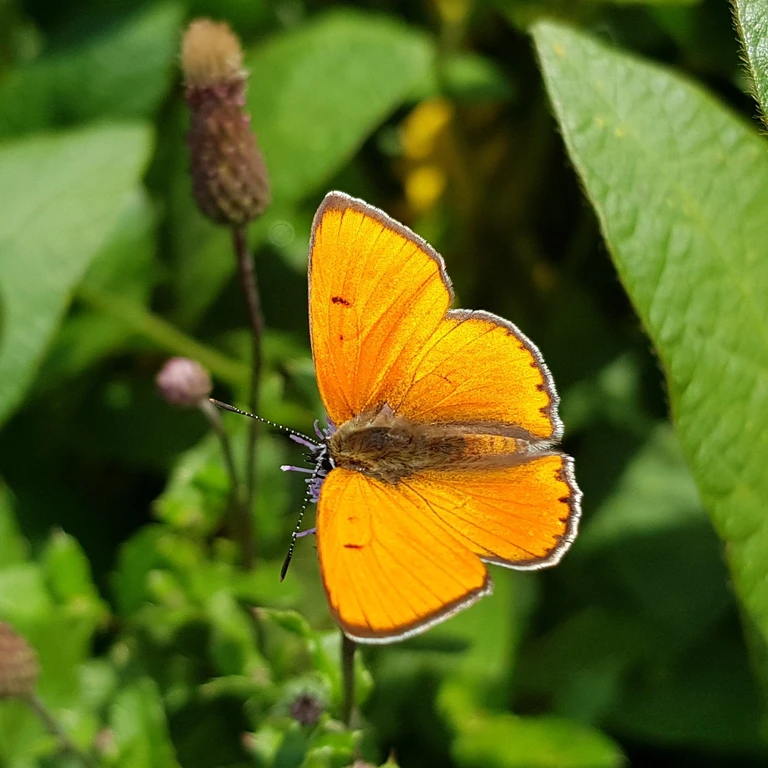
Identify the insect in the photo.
Lycaena dispar
